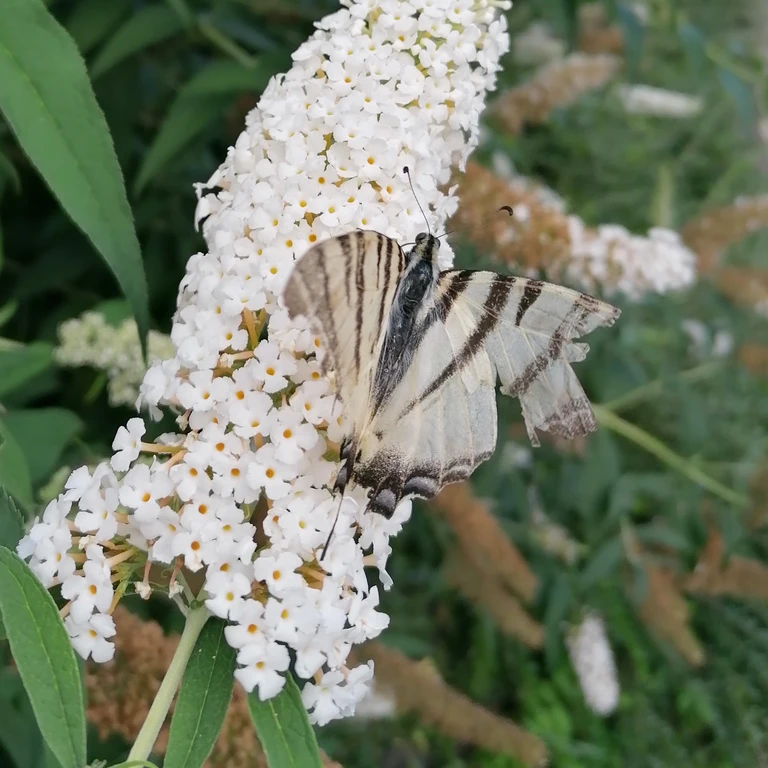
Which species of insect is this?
Iphiclides podalirius
